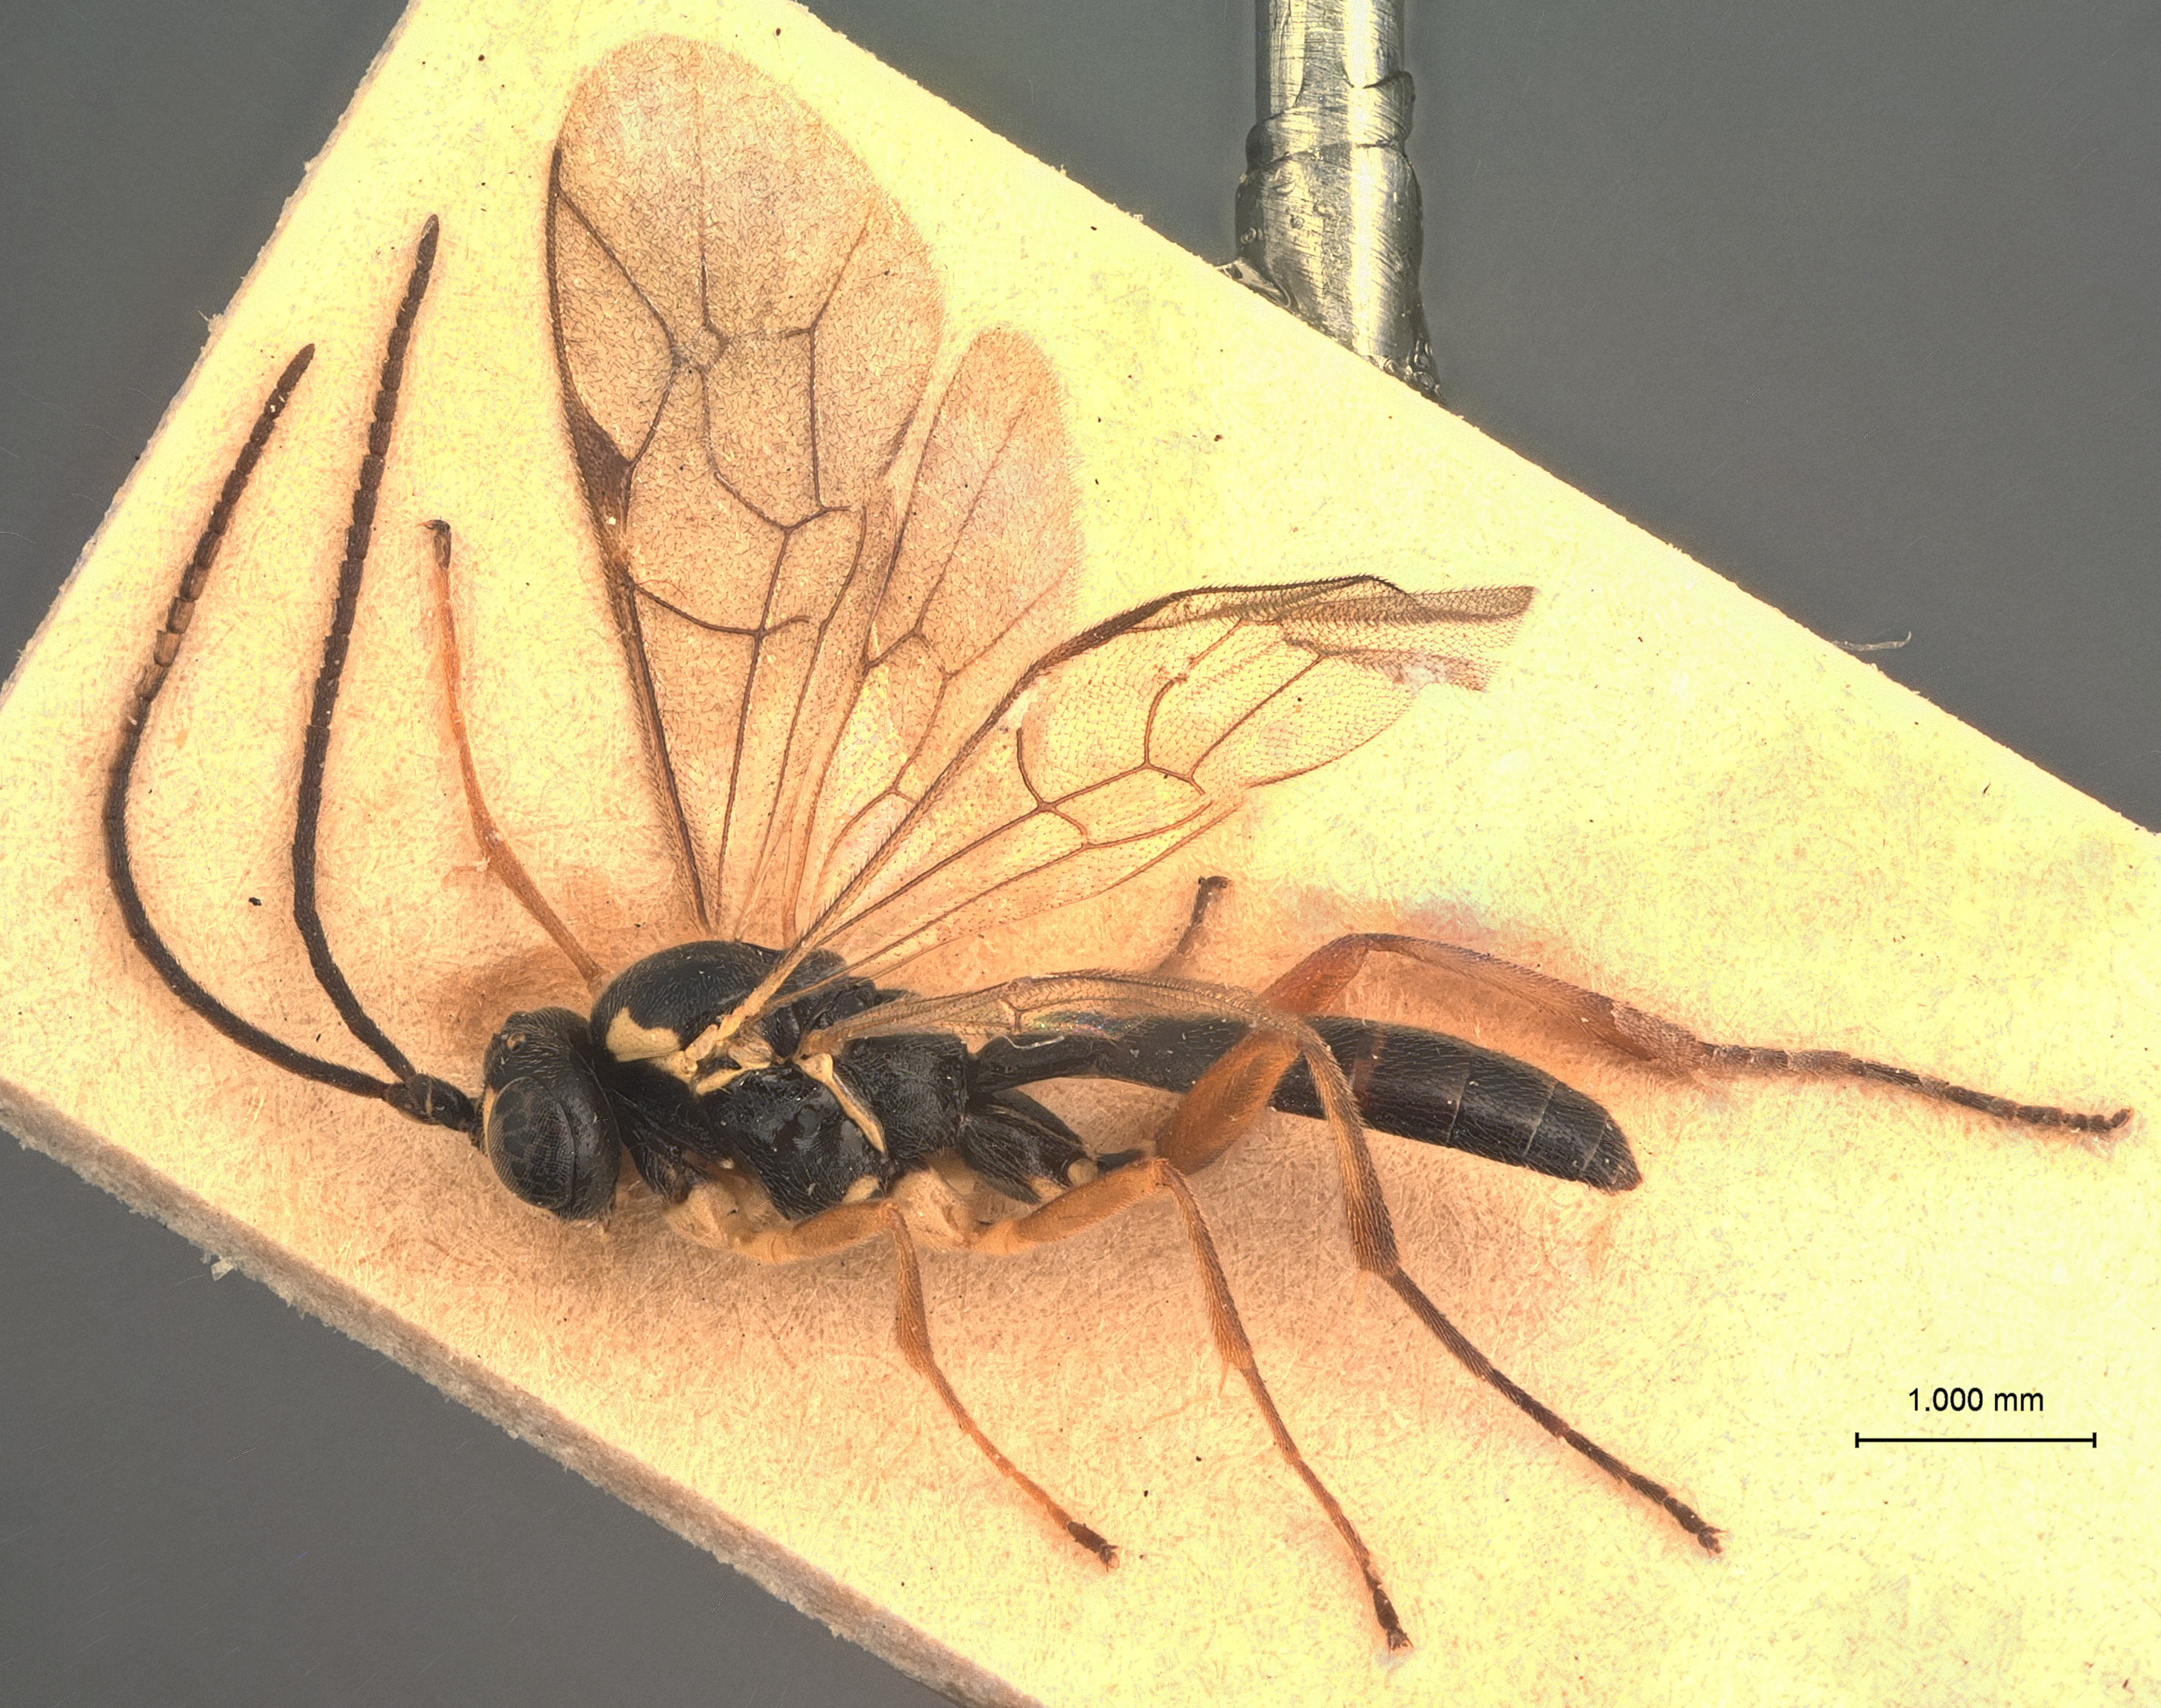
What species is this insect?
Homocidus impolitus
